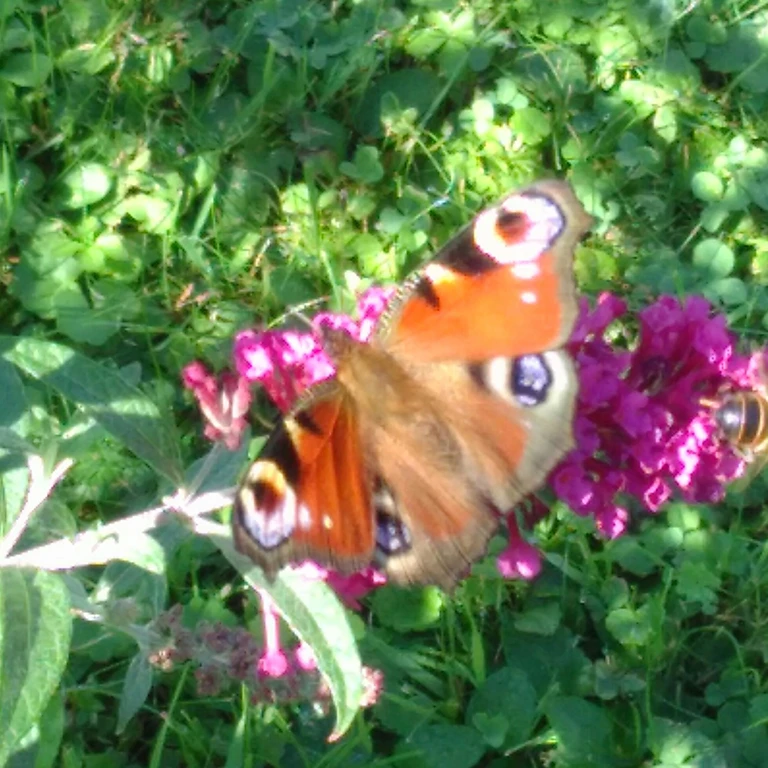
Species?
Aglais io
